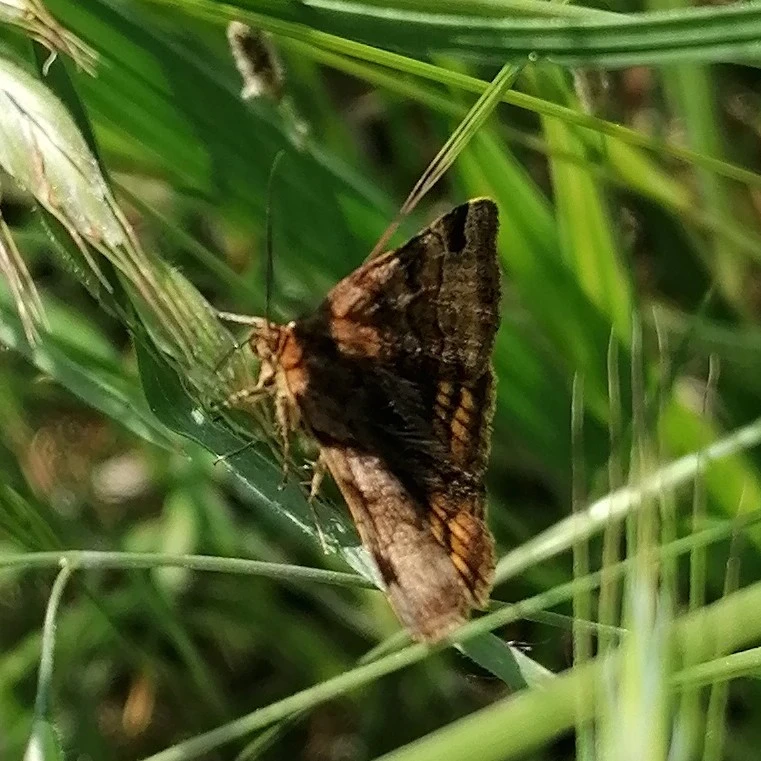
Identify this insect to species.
Euclidia glyphica
